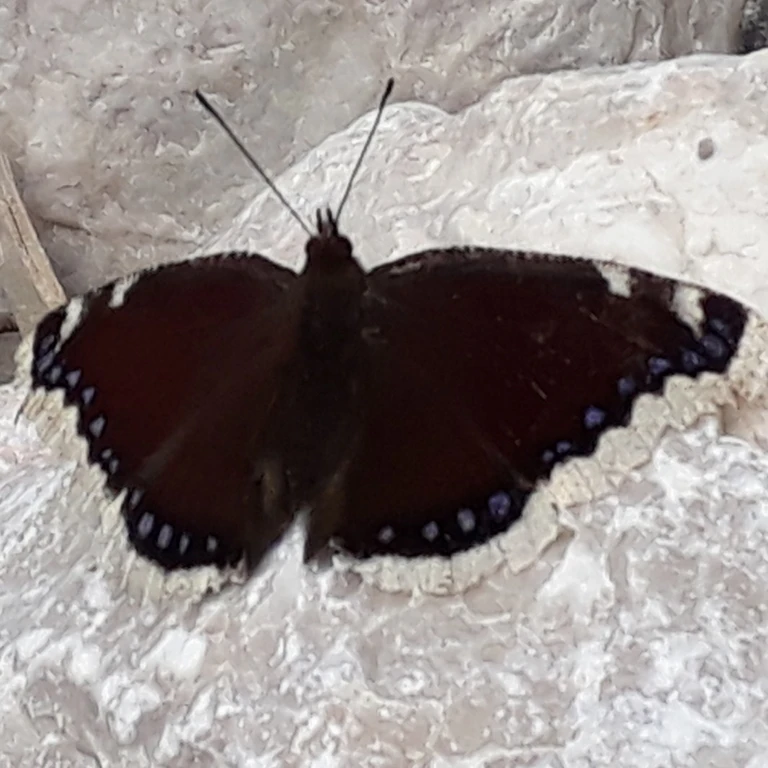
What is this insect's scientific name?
Nymphalis antiopa
